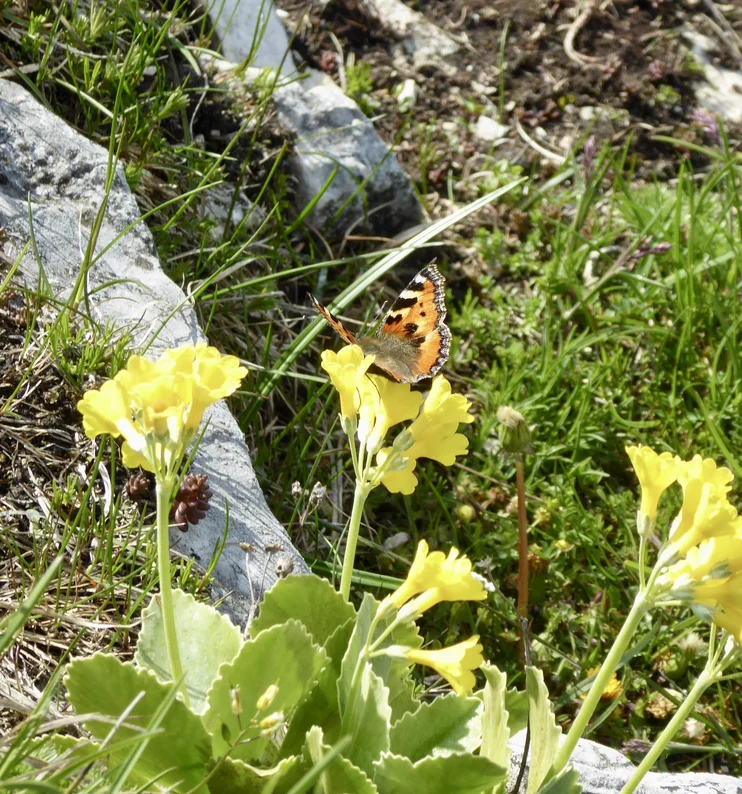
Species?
Aglais urticae
